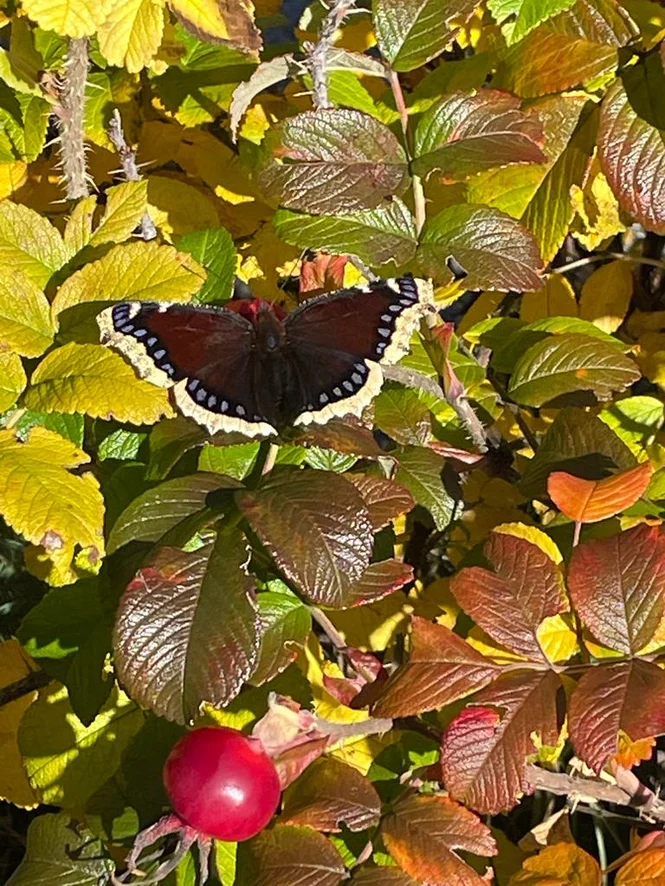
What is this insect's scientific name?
Nymphalis antiopa
